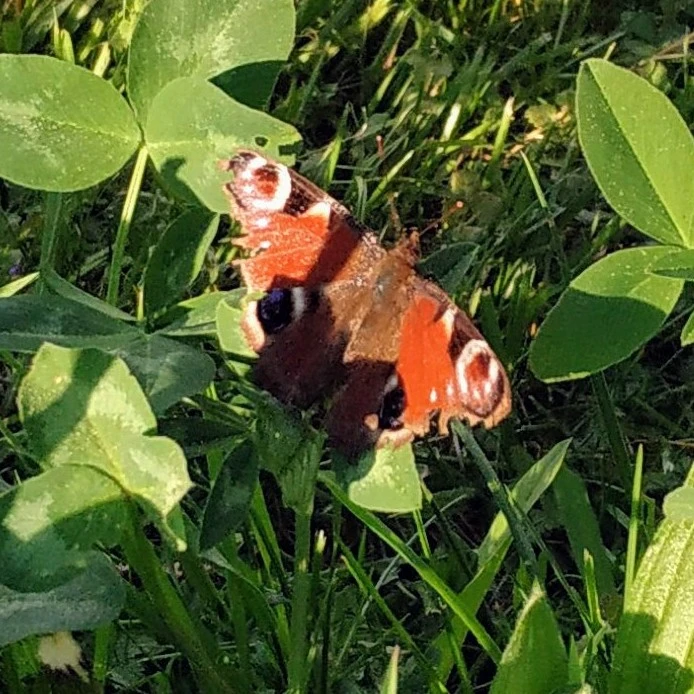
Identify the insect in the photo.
Aglais io
